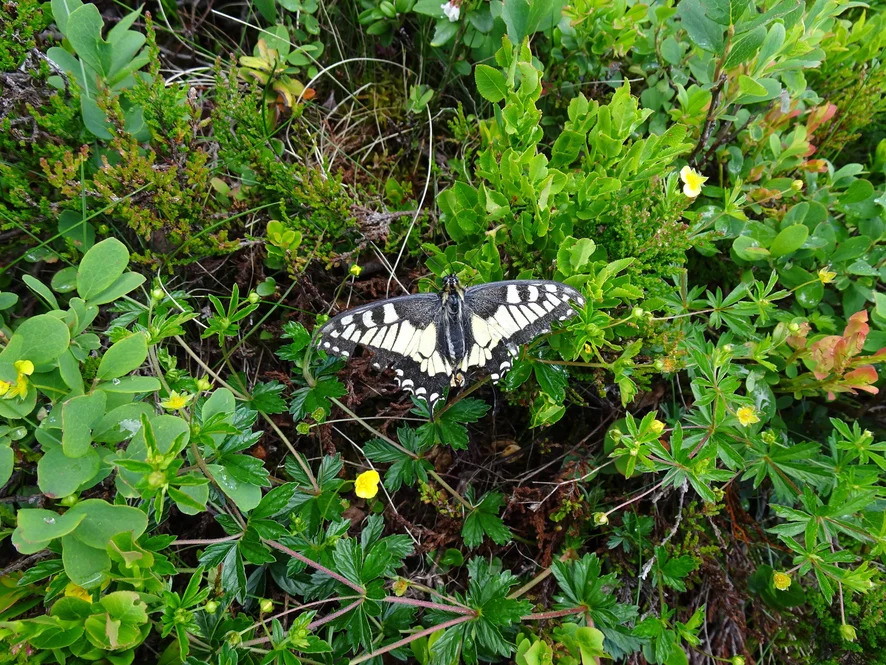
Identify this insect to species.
Papilio machaon
